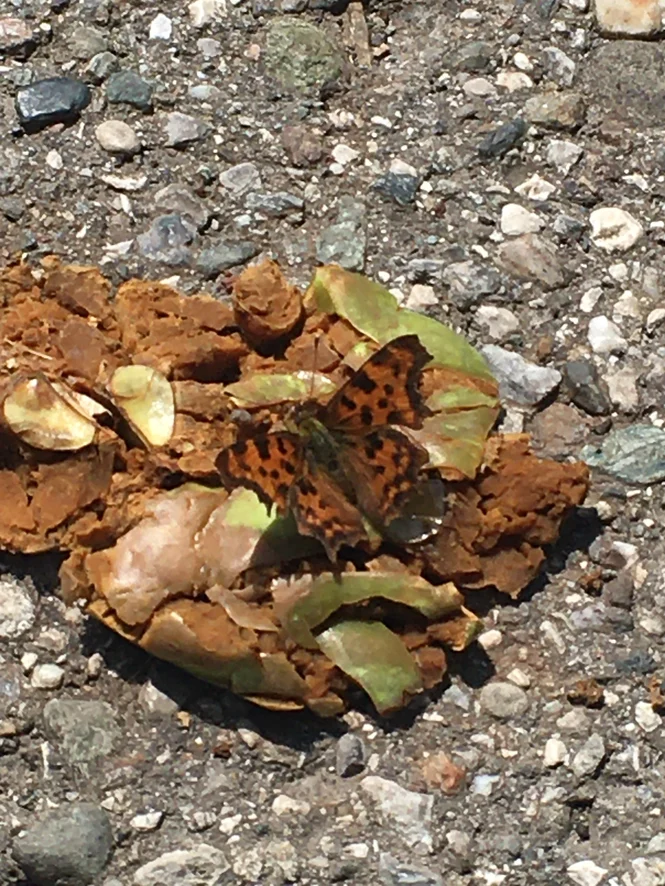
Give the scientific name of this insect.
Polygonia c-album
